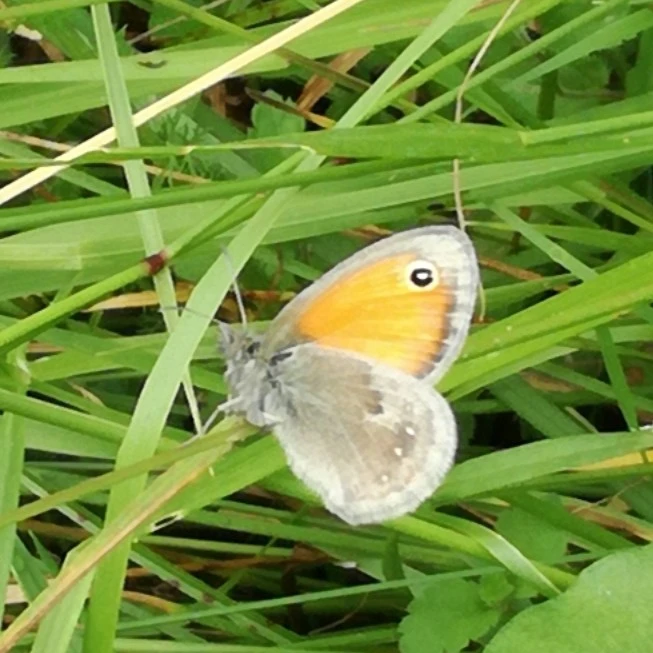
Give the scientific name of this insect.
Coenonympha pamphilus
